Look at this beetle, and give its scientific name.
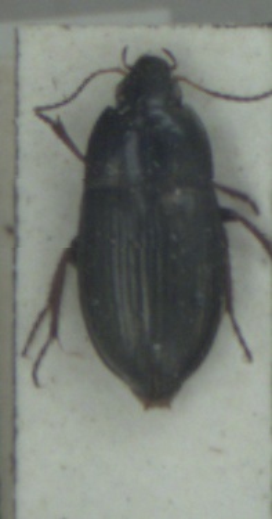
Amara aenea
